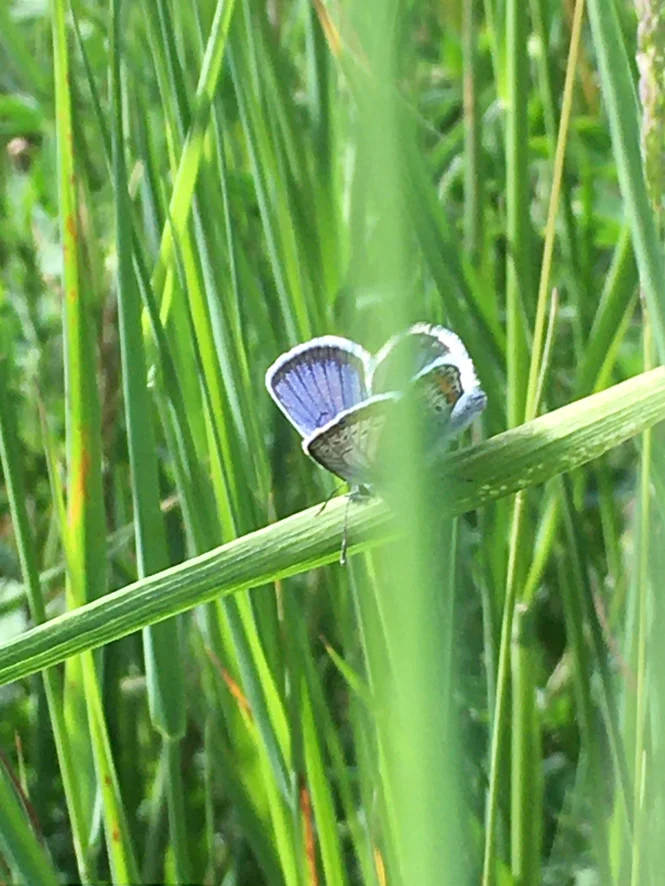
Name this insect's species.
Plebejus argus
